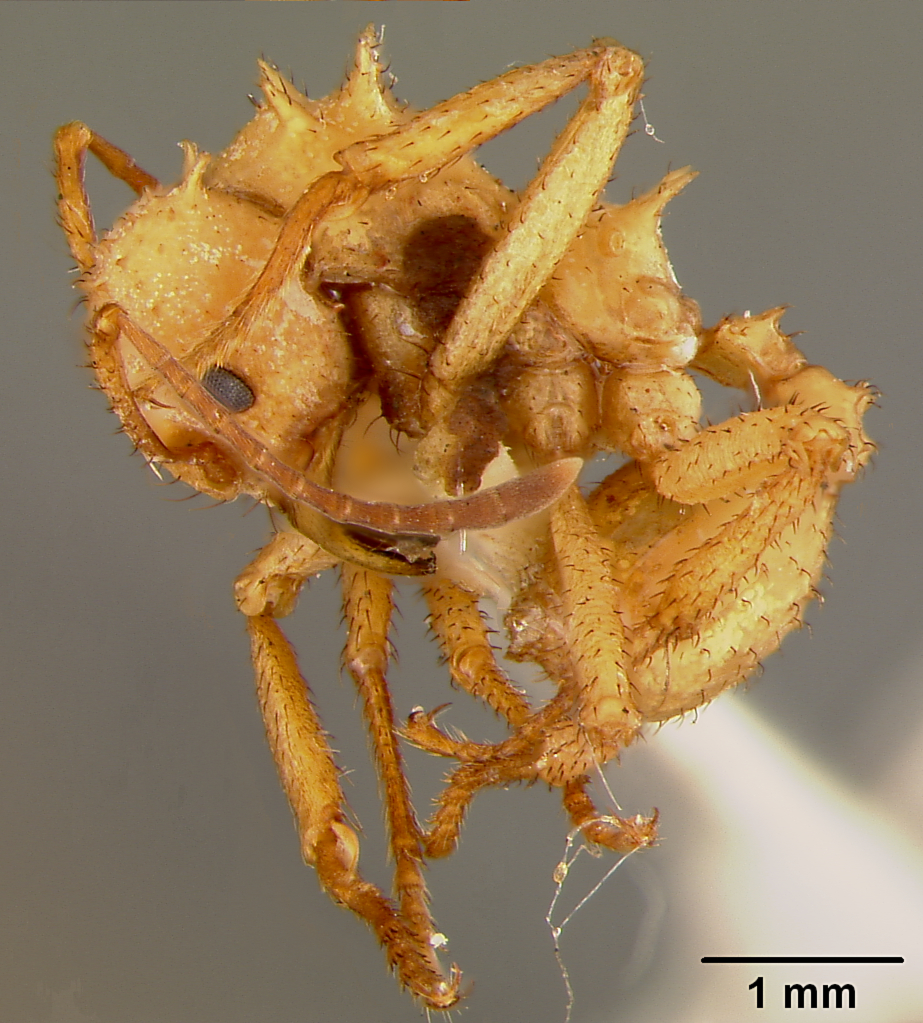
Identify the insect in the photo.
Acromyrmex octospinosa
